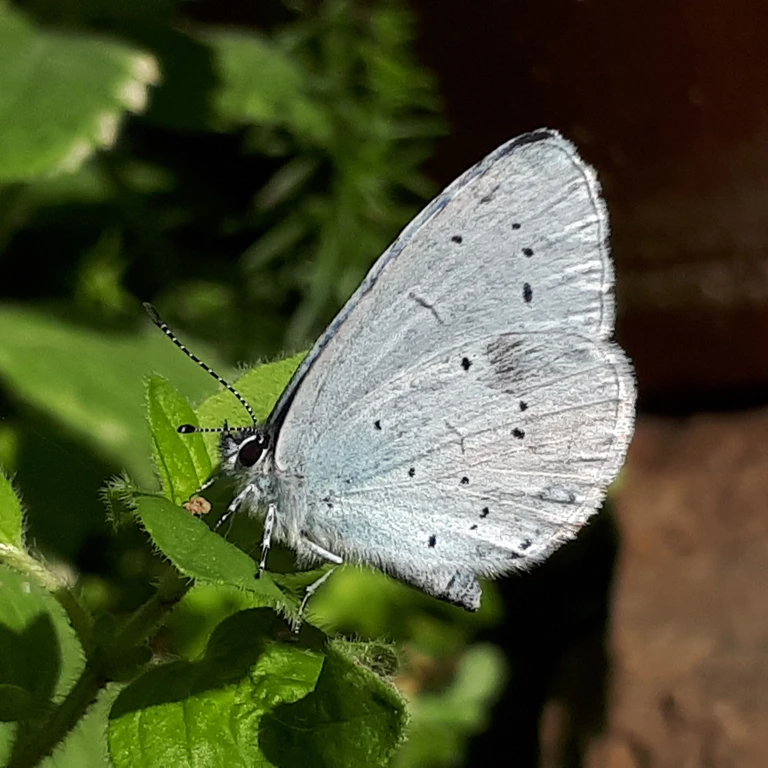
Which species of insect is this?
Celastrina argiolus
